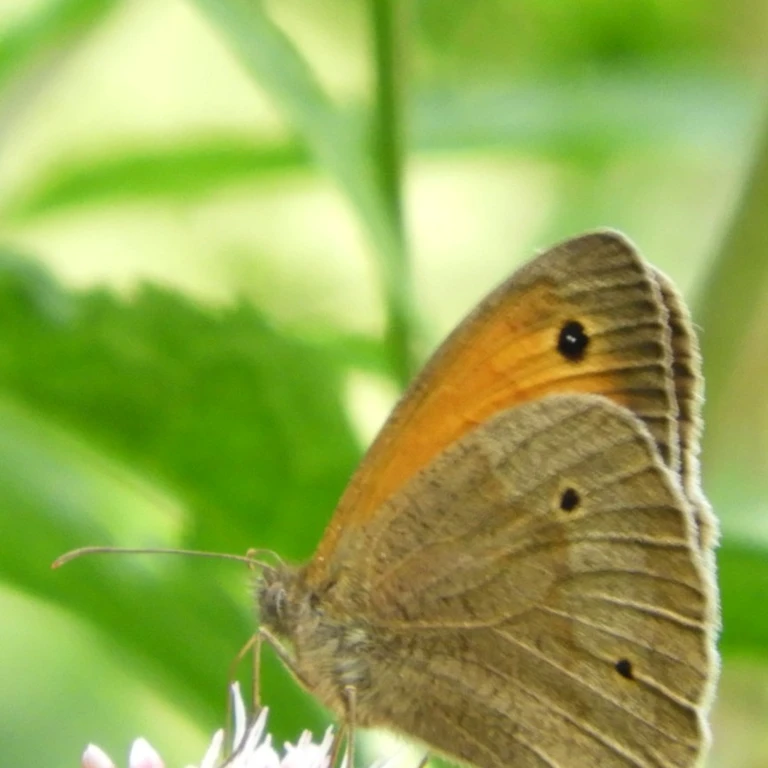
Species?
Maniola jurtina
